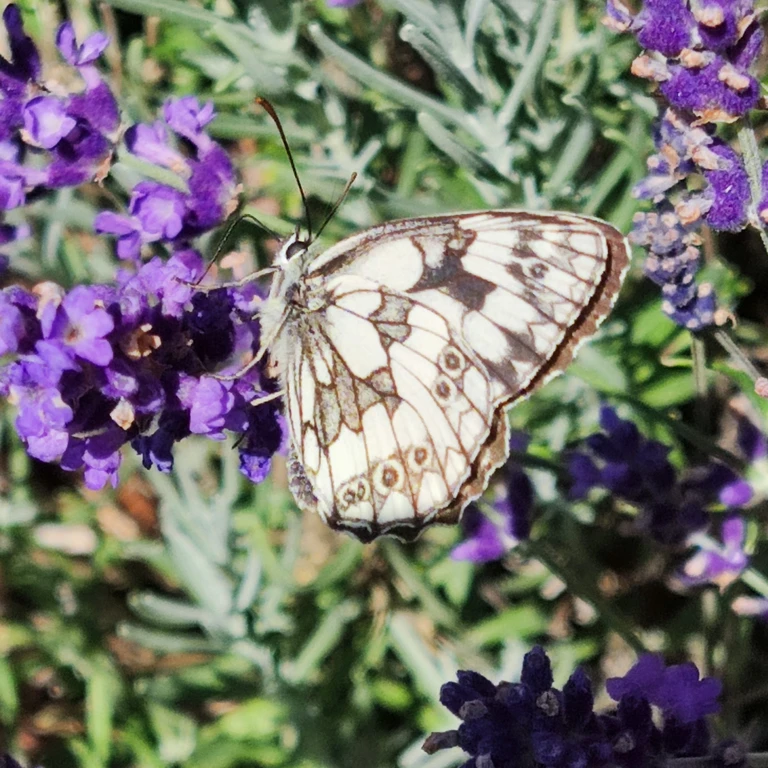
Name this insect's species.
Melanargia galathea
